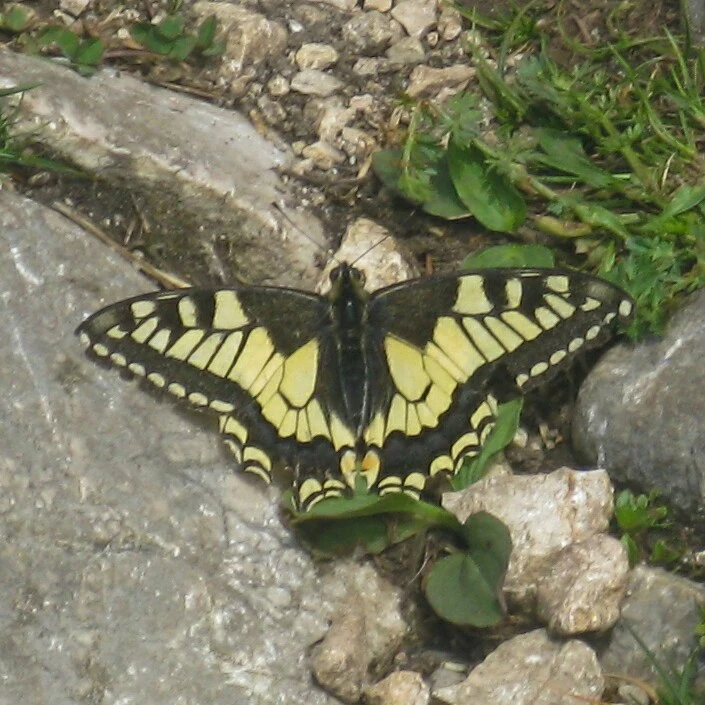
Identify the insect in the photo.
Papilio machaon
